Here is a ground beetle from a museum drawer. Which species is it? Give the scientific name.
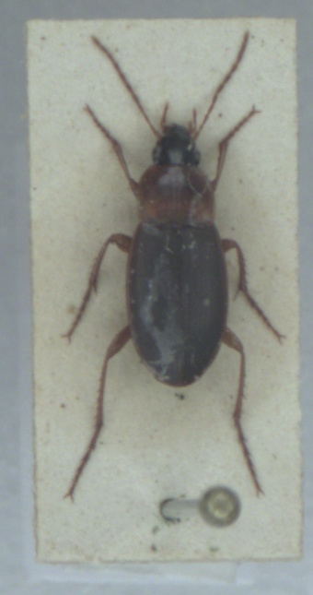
Calathus cinctus
